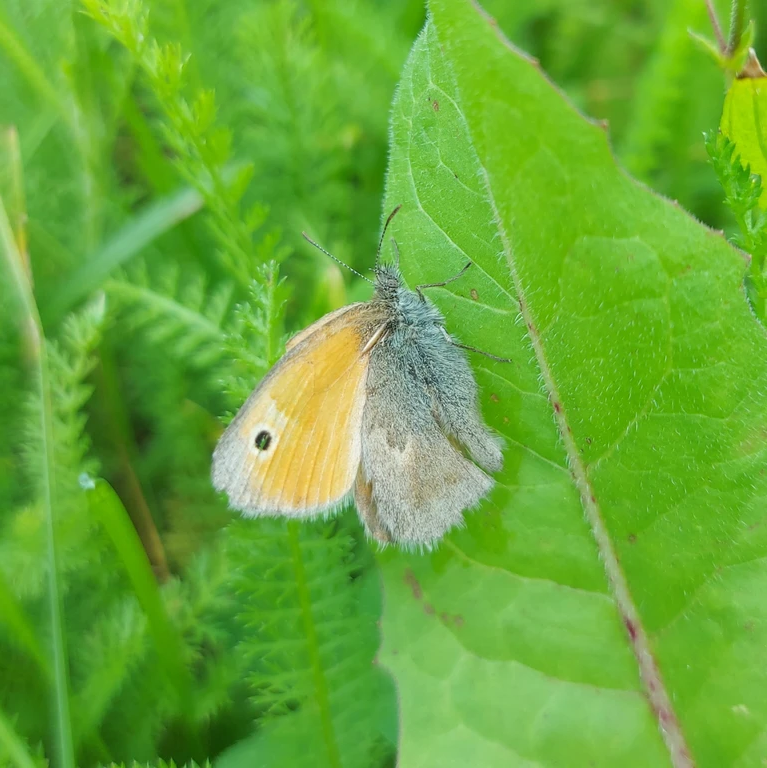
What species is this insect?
Coenonympha pamphilus
